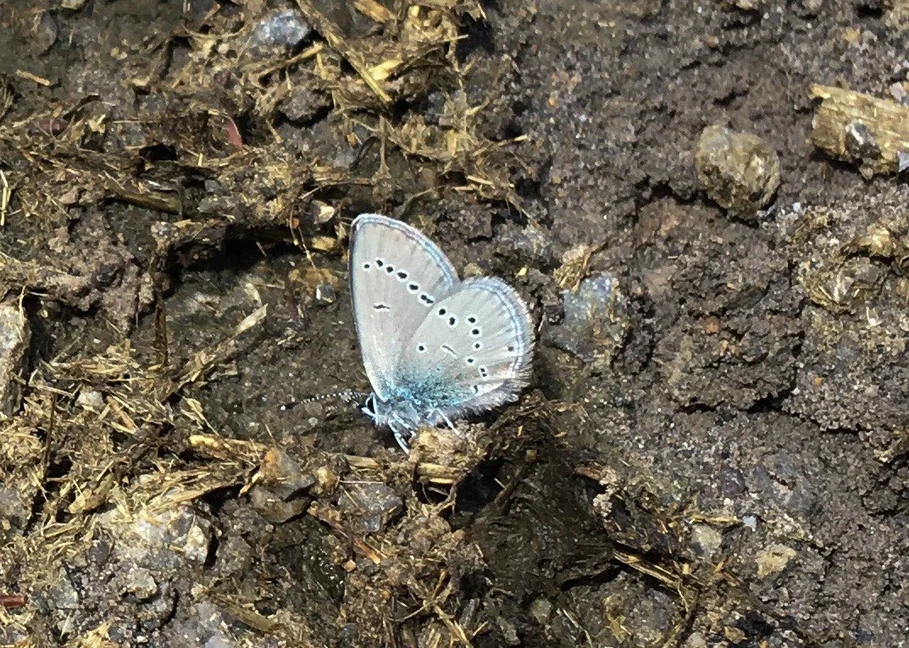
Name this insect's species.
Cupido minimus
